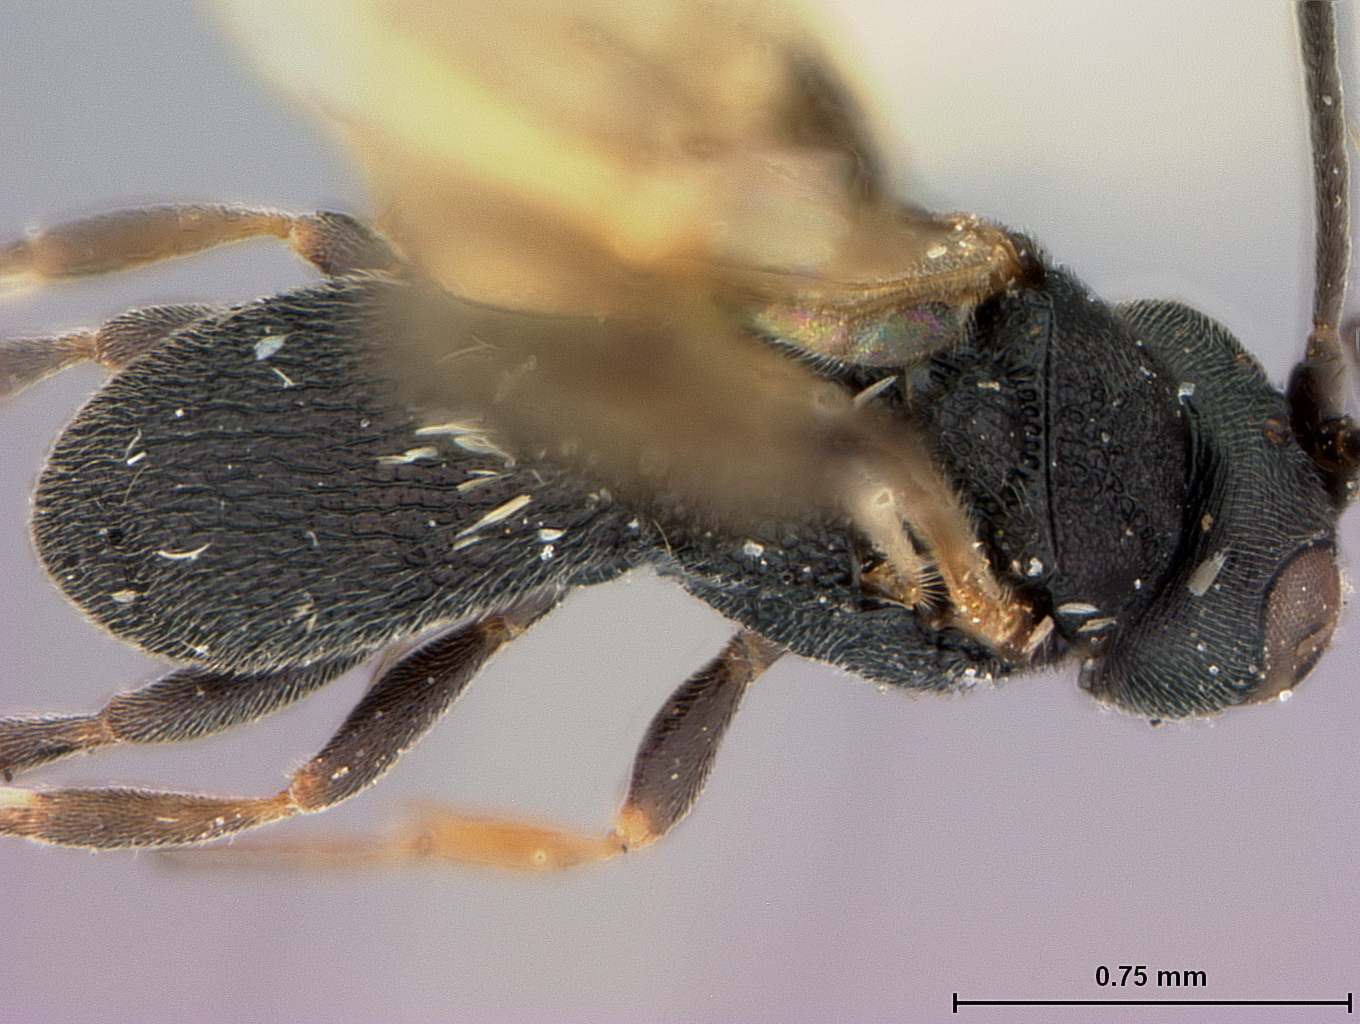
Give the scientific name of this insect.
Chelonus niger
